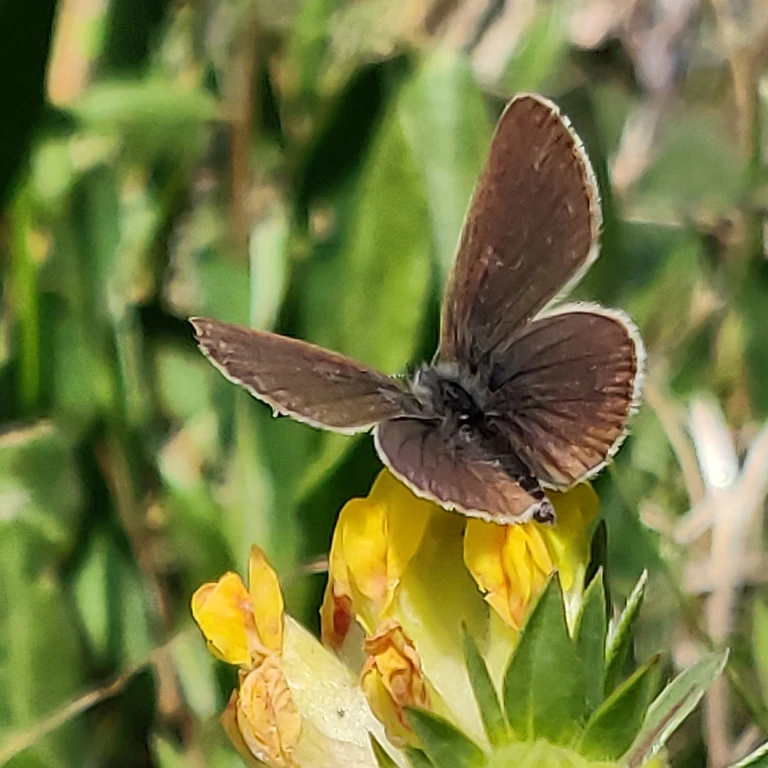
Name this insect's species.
Cupido minimus
